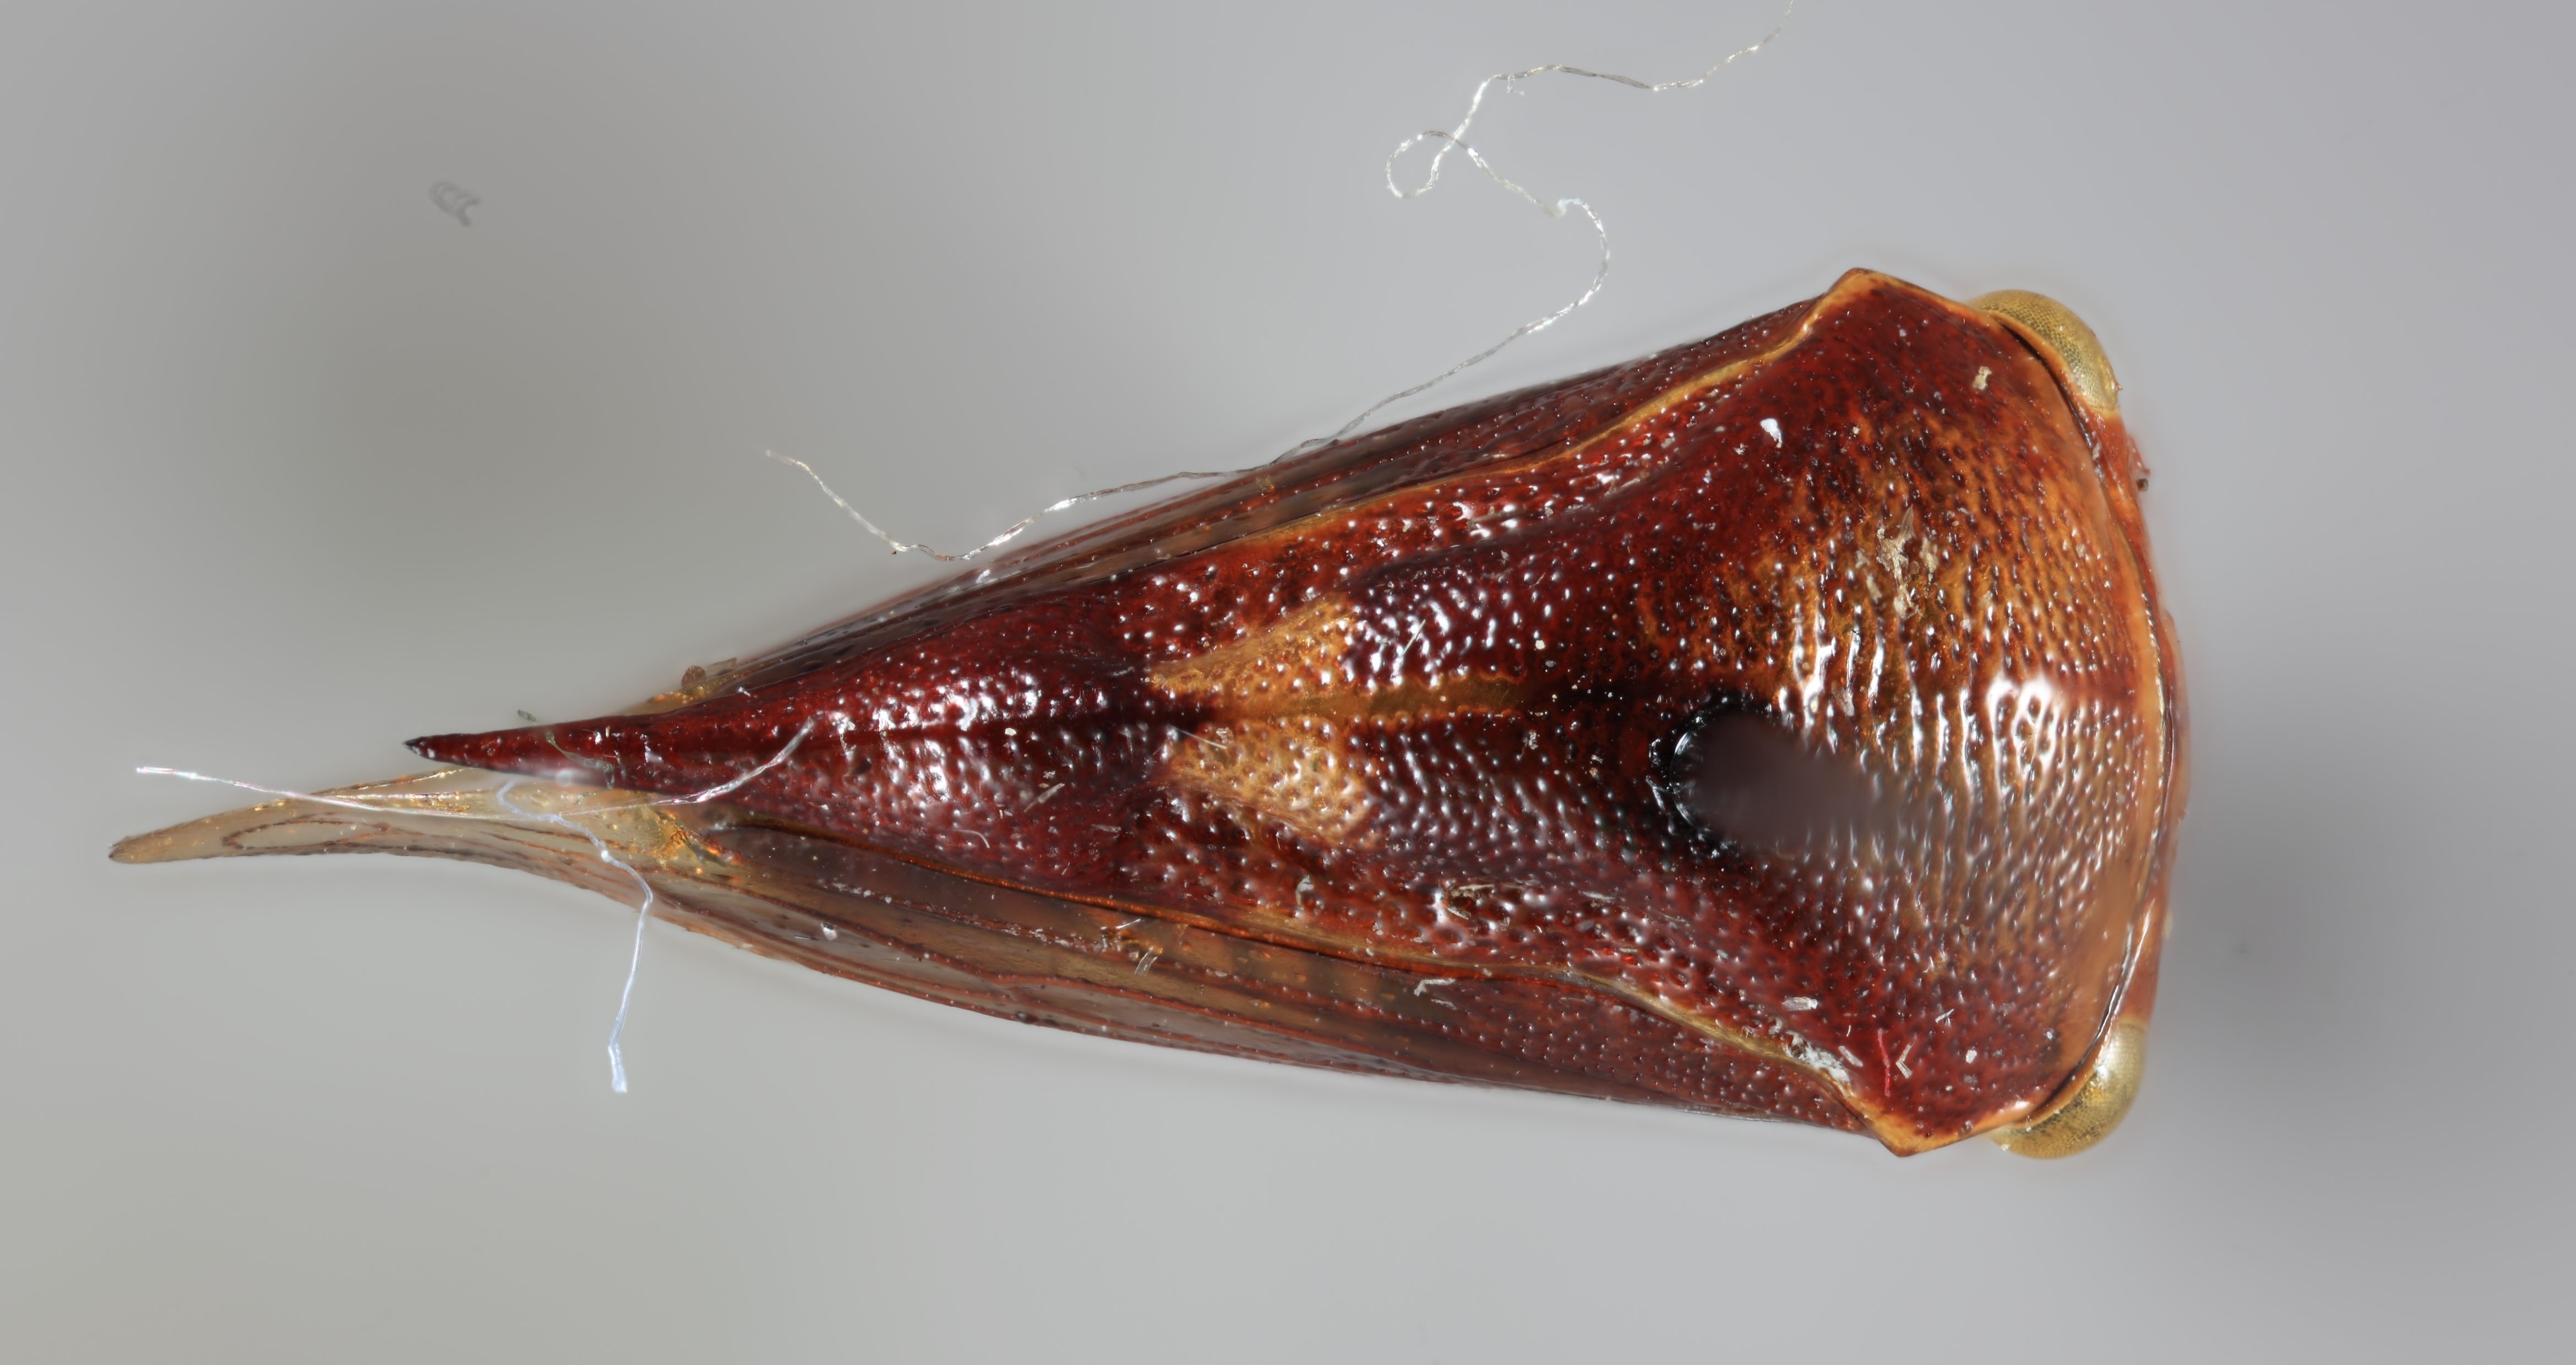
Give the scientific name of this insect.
Stictolobus nitidus
